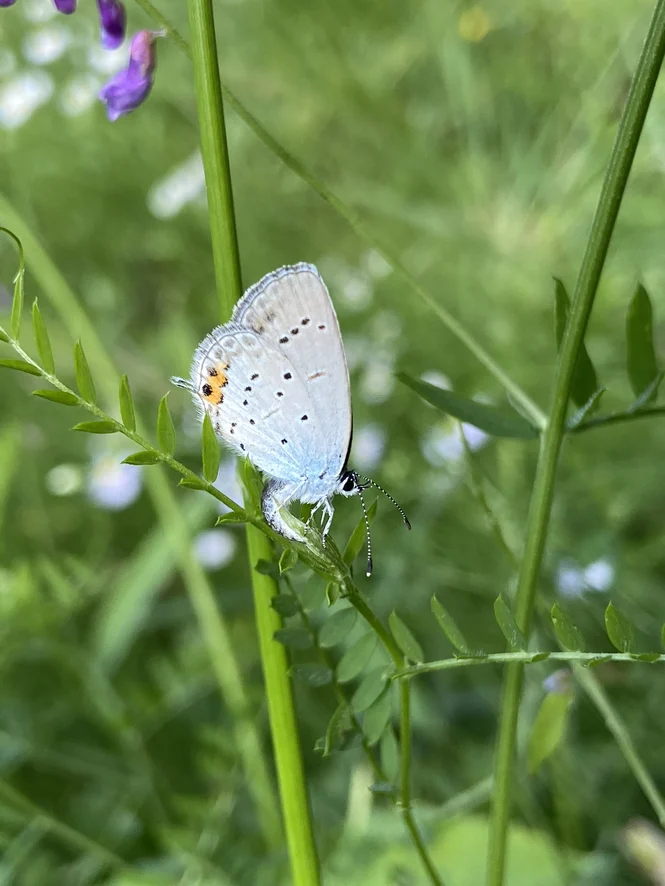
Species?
Cupido argiades (also Elkalyce argiades)
